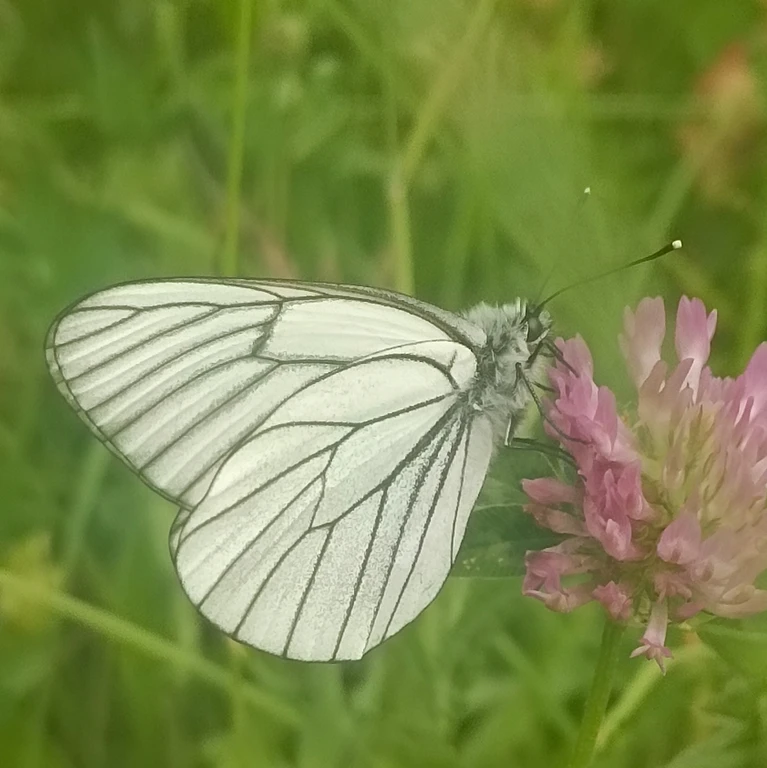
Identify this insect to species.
Aporia crataegi
